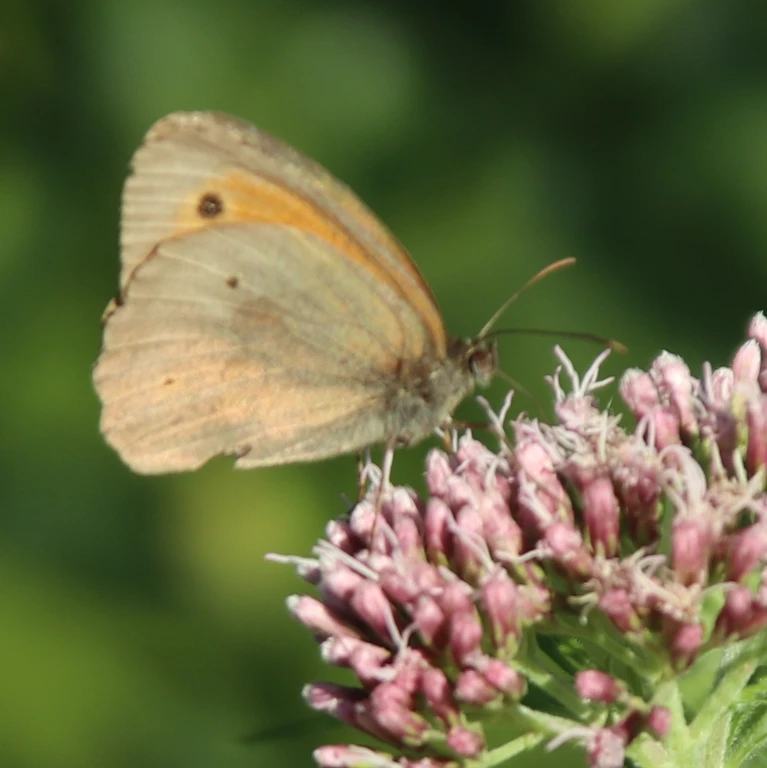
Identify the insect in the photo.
Maniola jurtina
